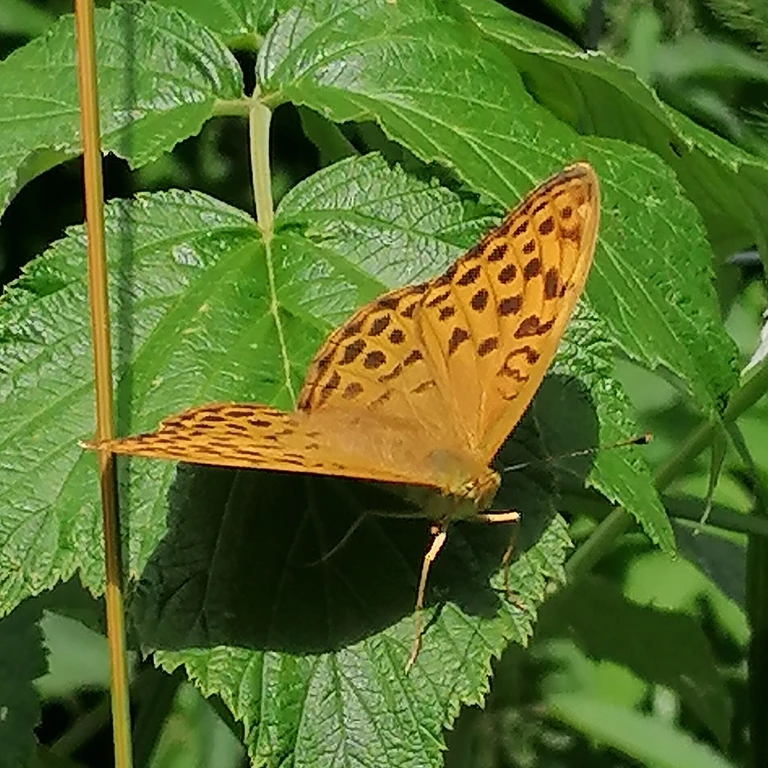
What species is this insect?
Argynnis paphia
